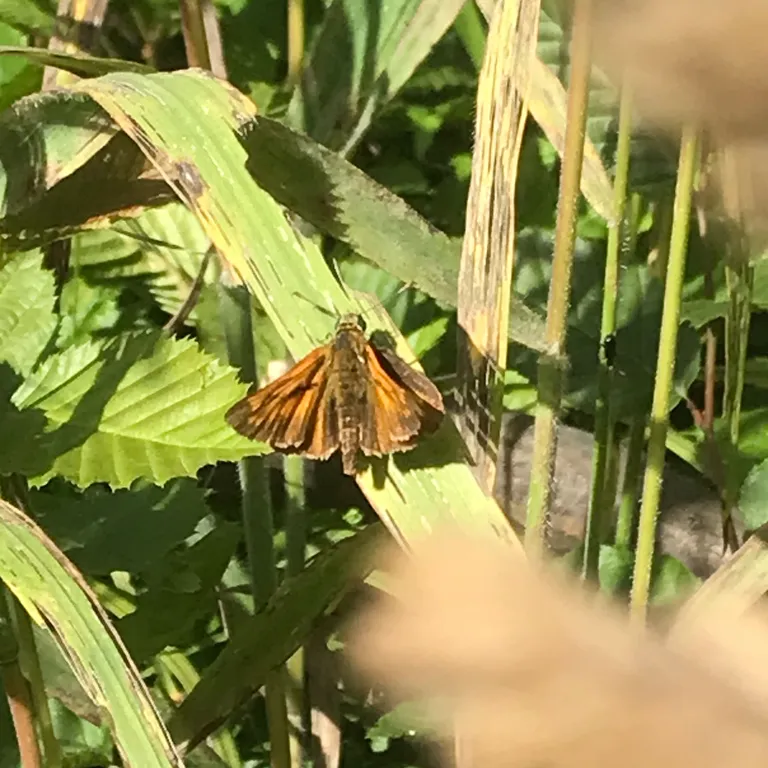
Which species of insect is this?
Ochlodes sylvanus (also Ochlodes venata)
